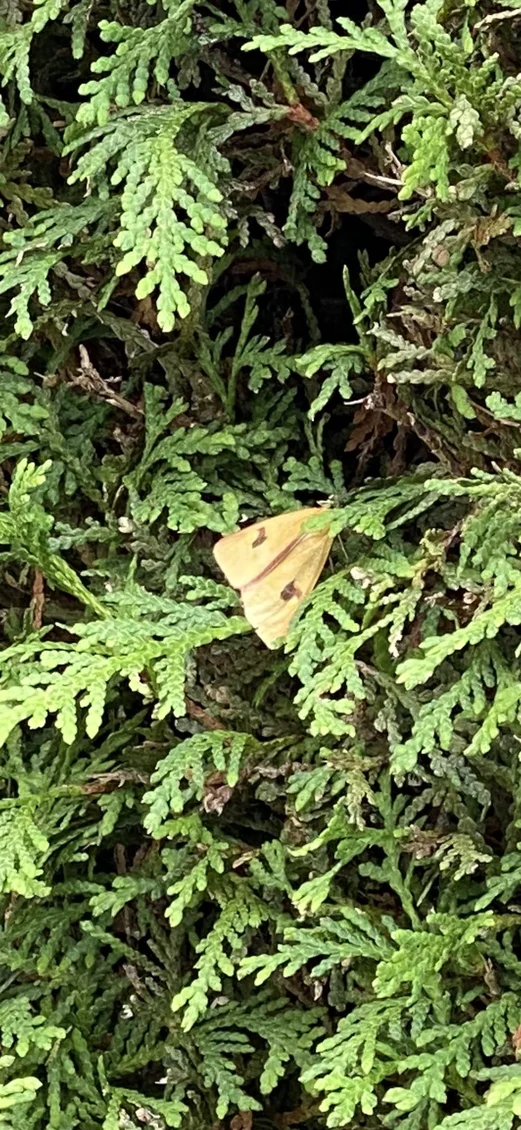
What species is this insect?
Diacrisia sannio
